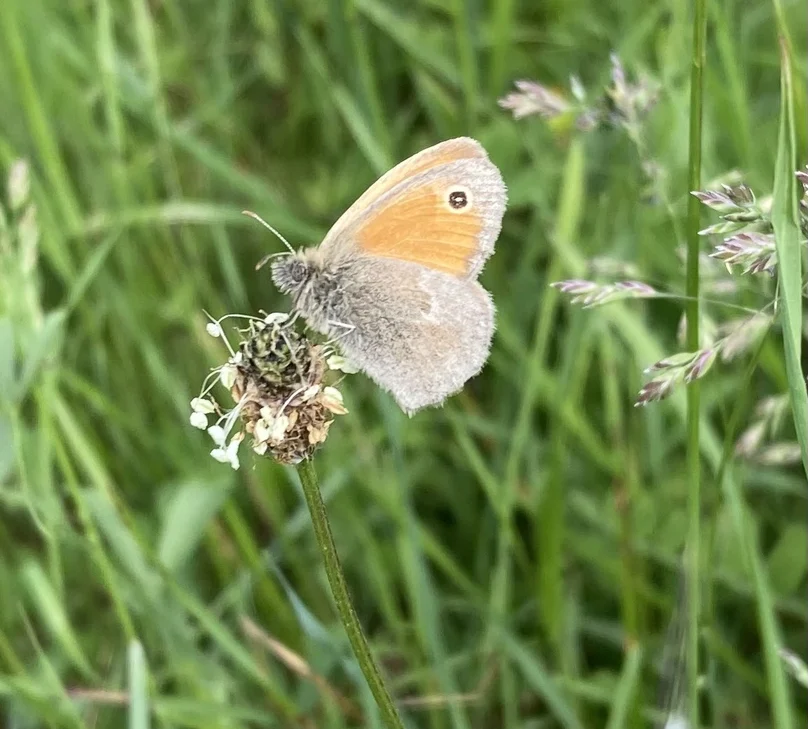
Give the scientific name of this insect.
Coenonympha pamphilus
